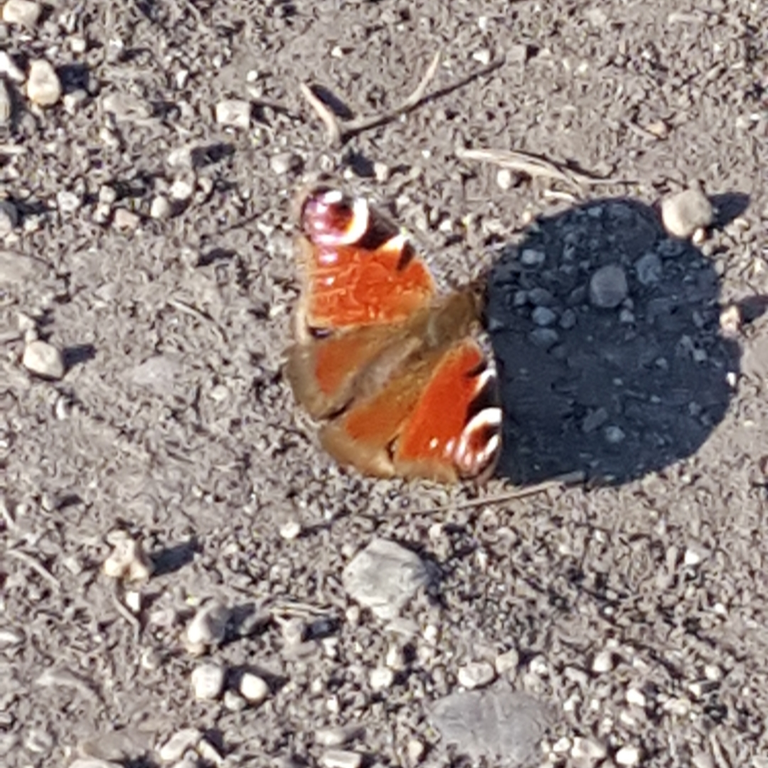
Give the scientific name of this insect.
Aglais io
